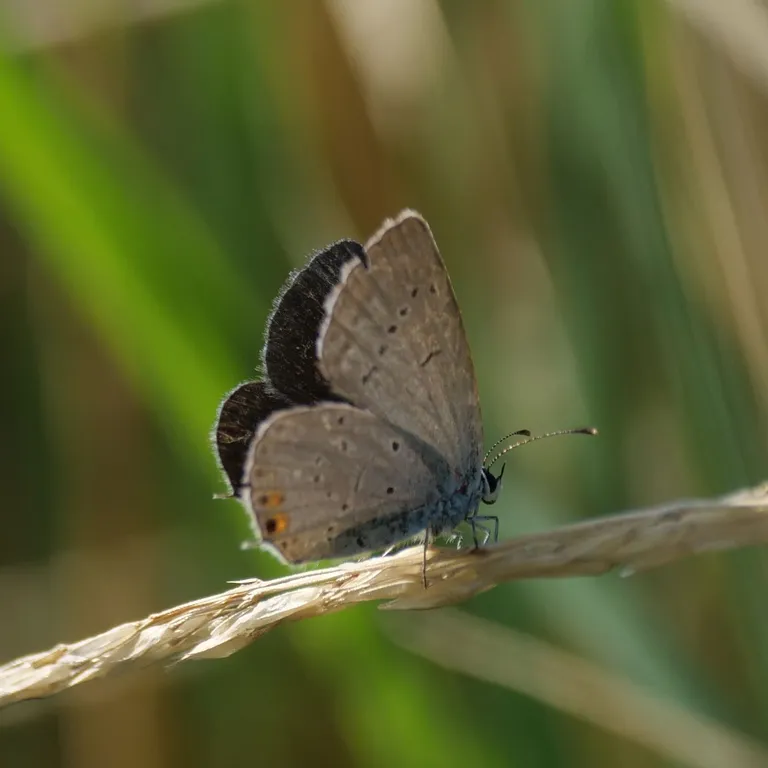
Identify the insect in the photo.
Cupido argiades (also Elkalyce argiades)
